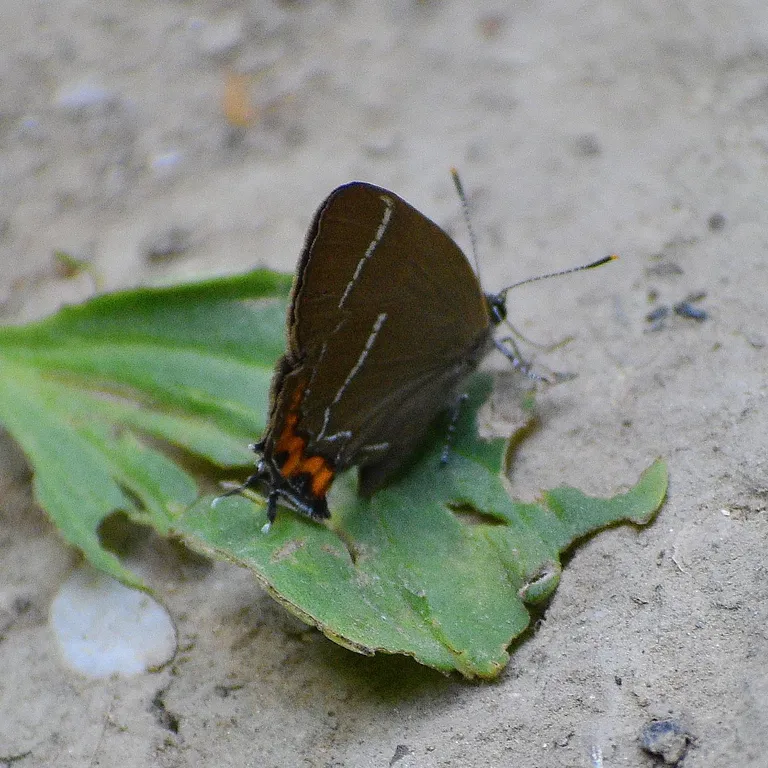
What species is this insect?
Satyrium w-album
